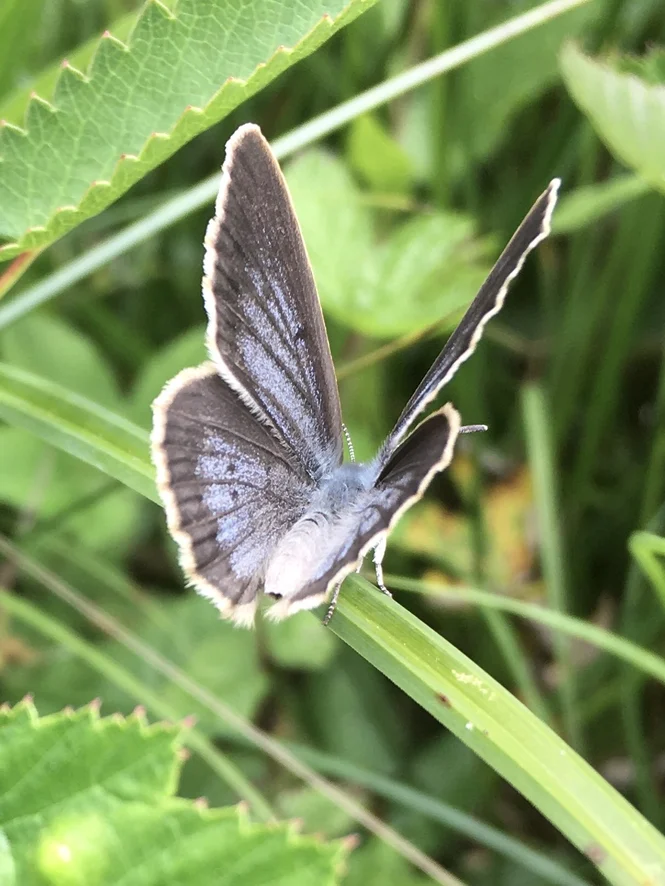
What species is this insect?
Phengaris teleius
